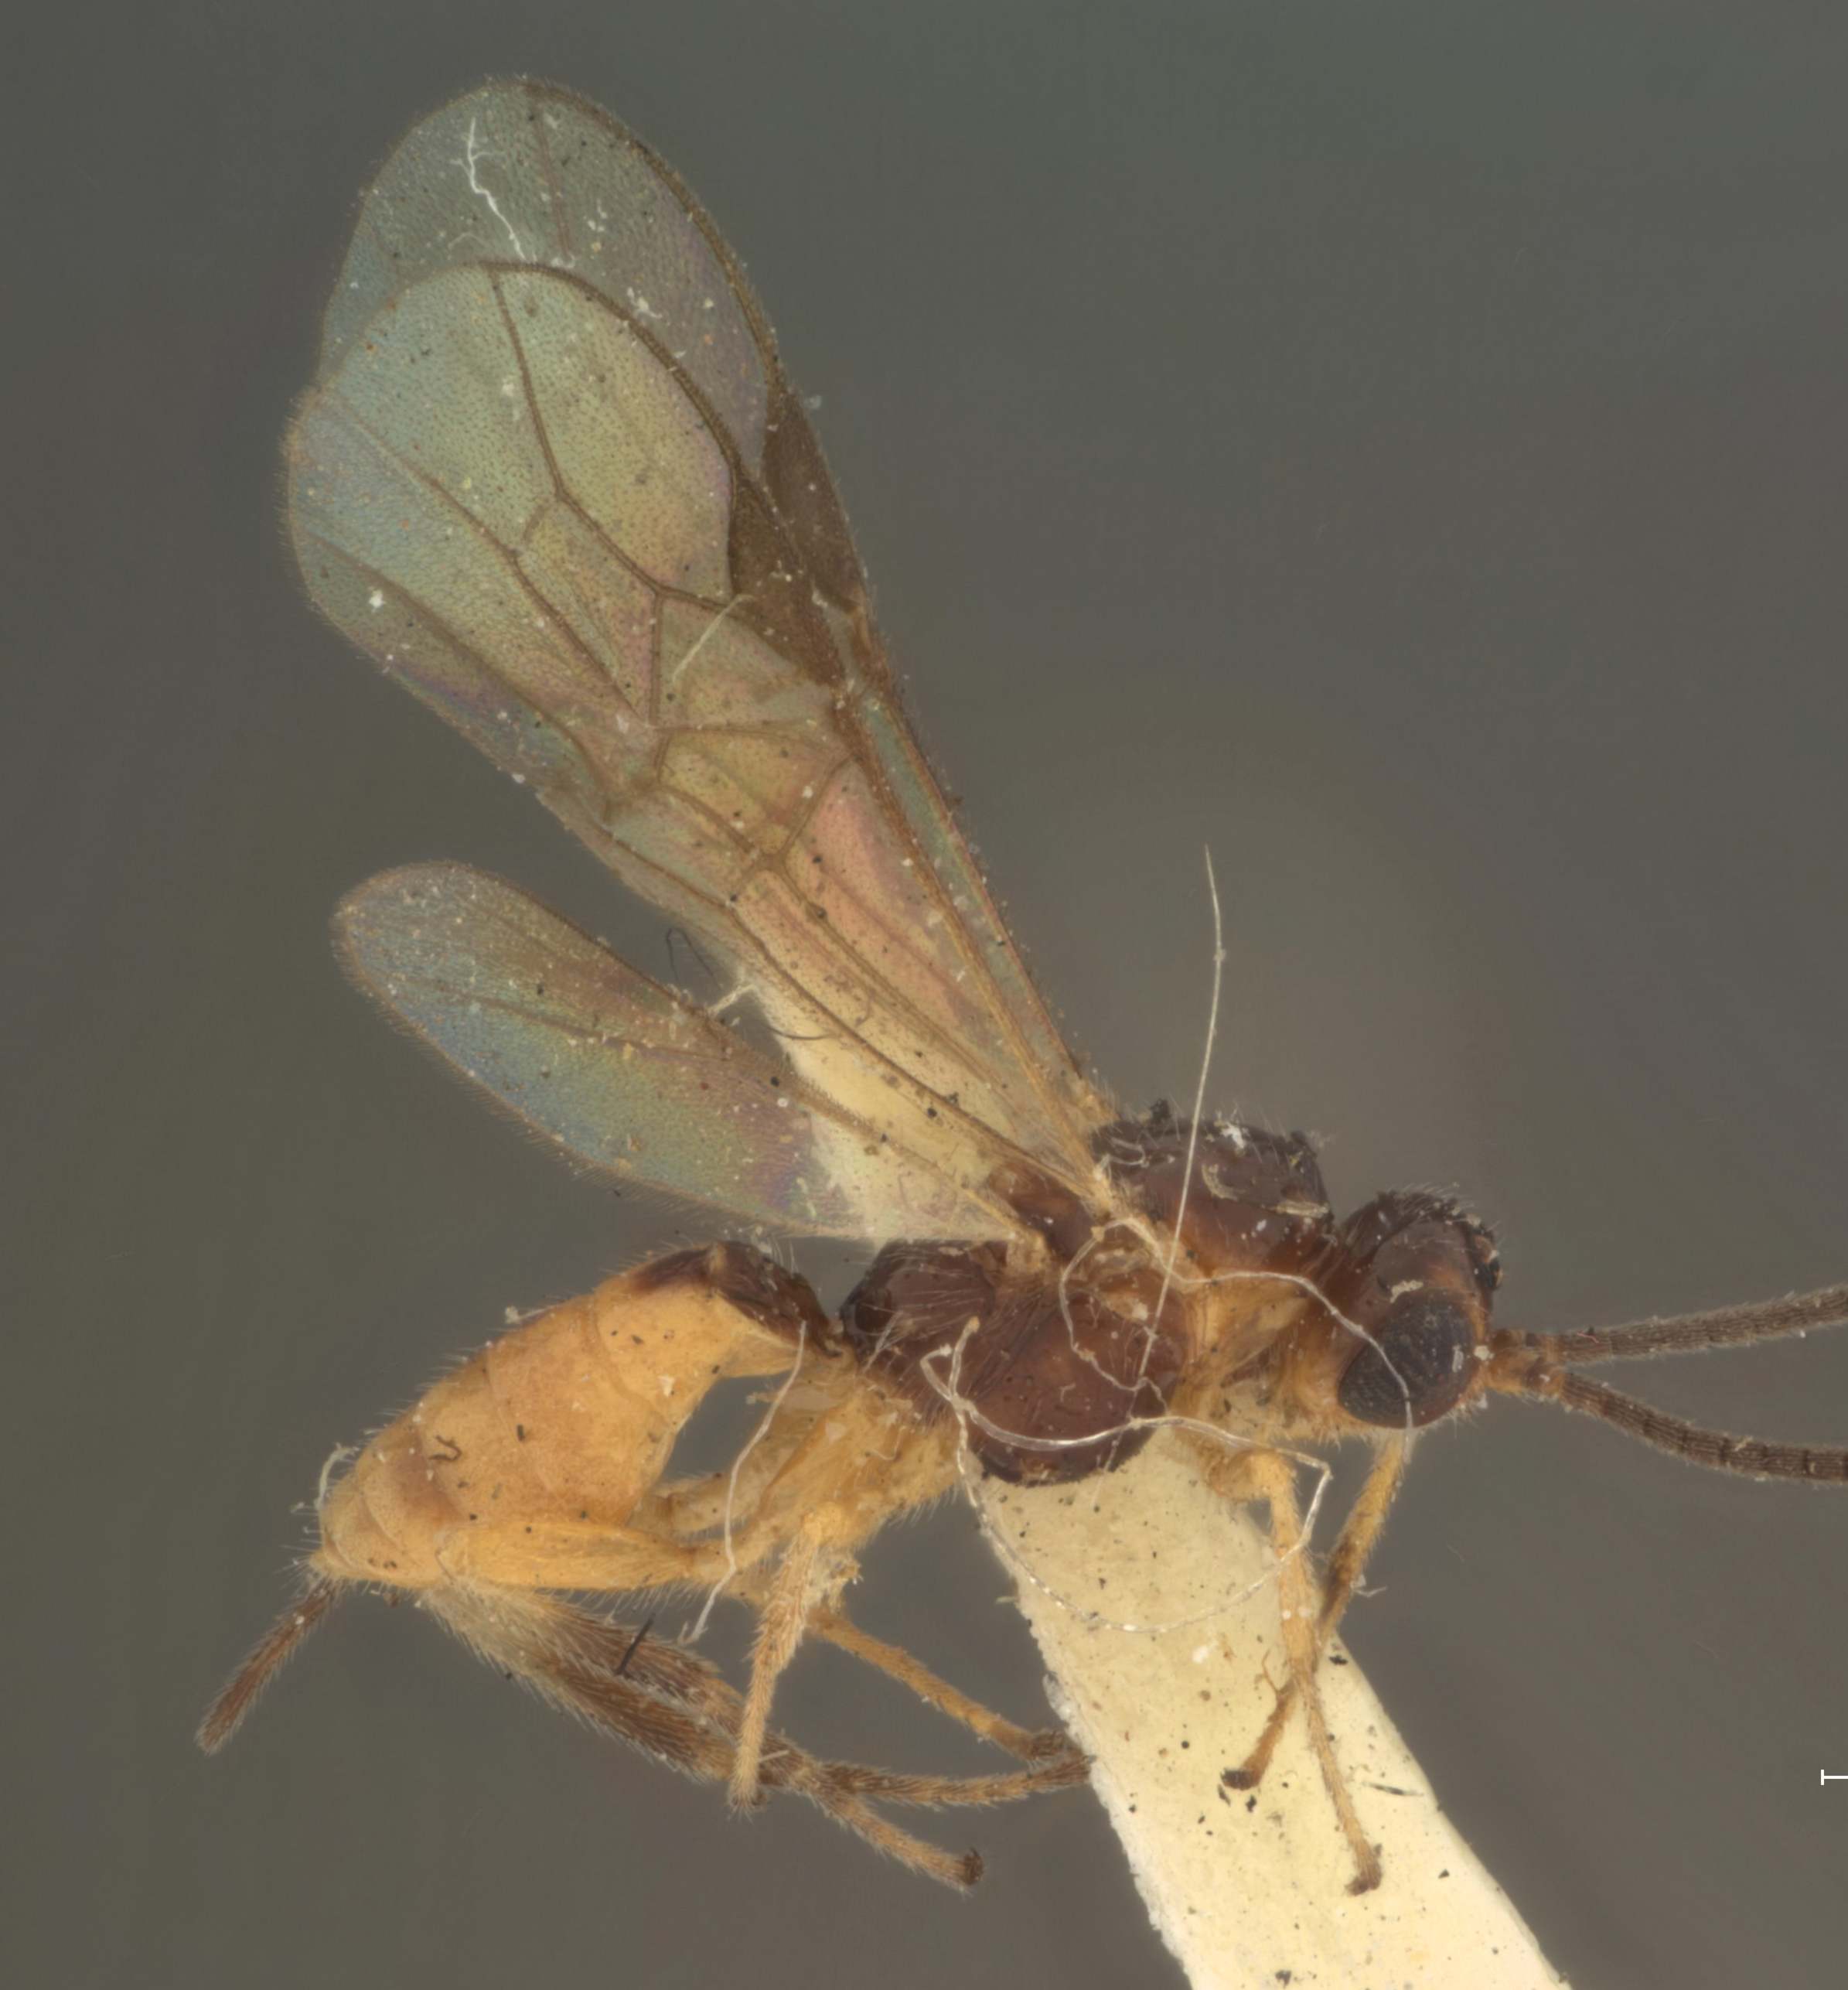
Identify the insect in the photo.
Microbracon montowesi
